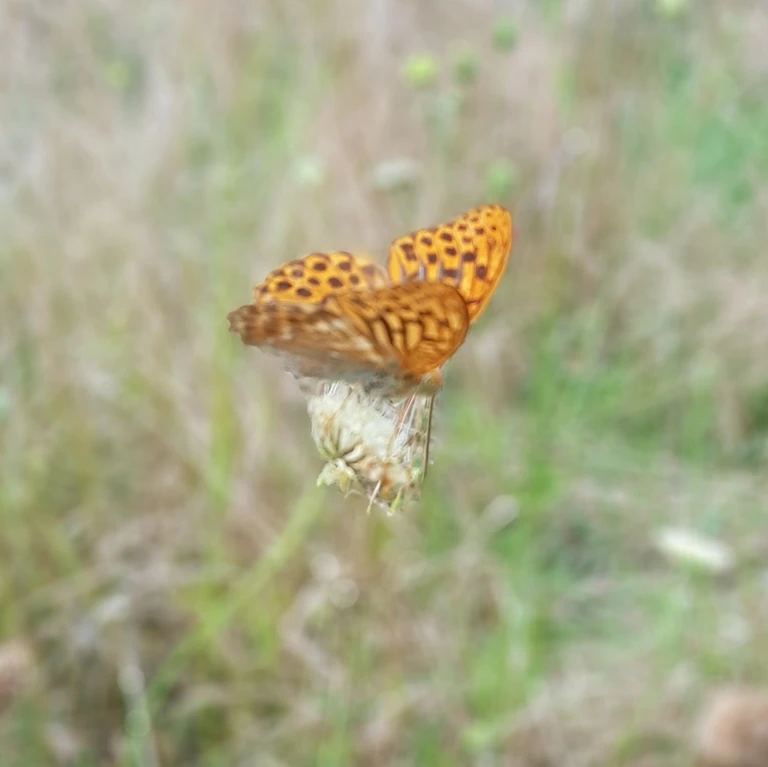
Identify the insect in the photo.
Argynnis paphia
